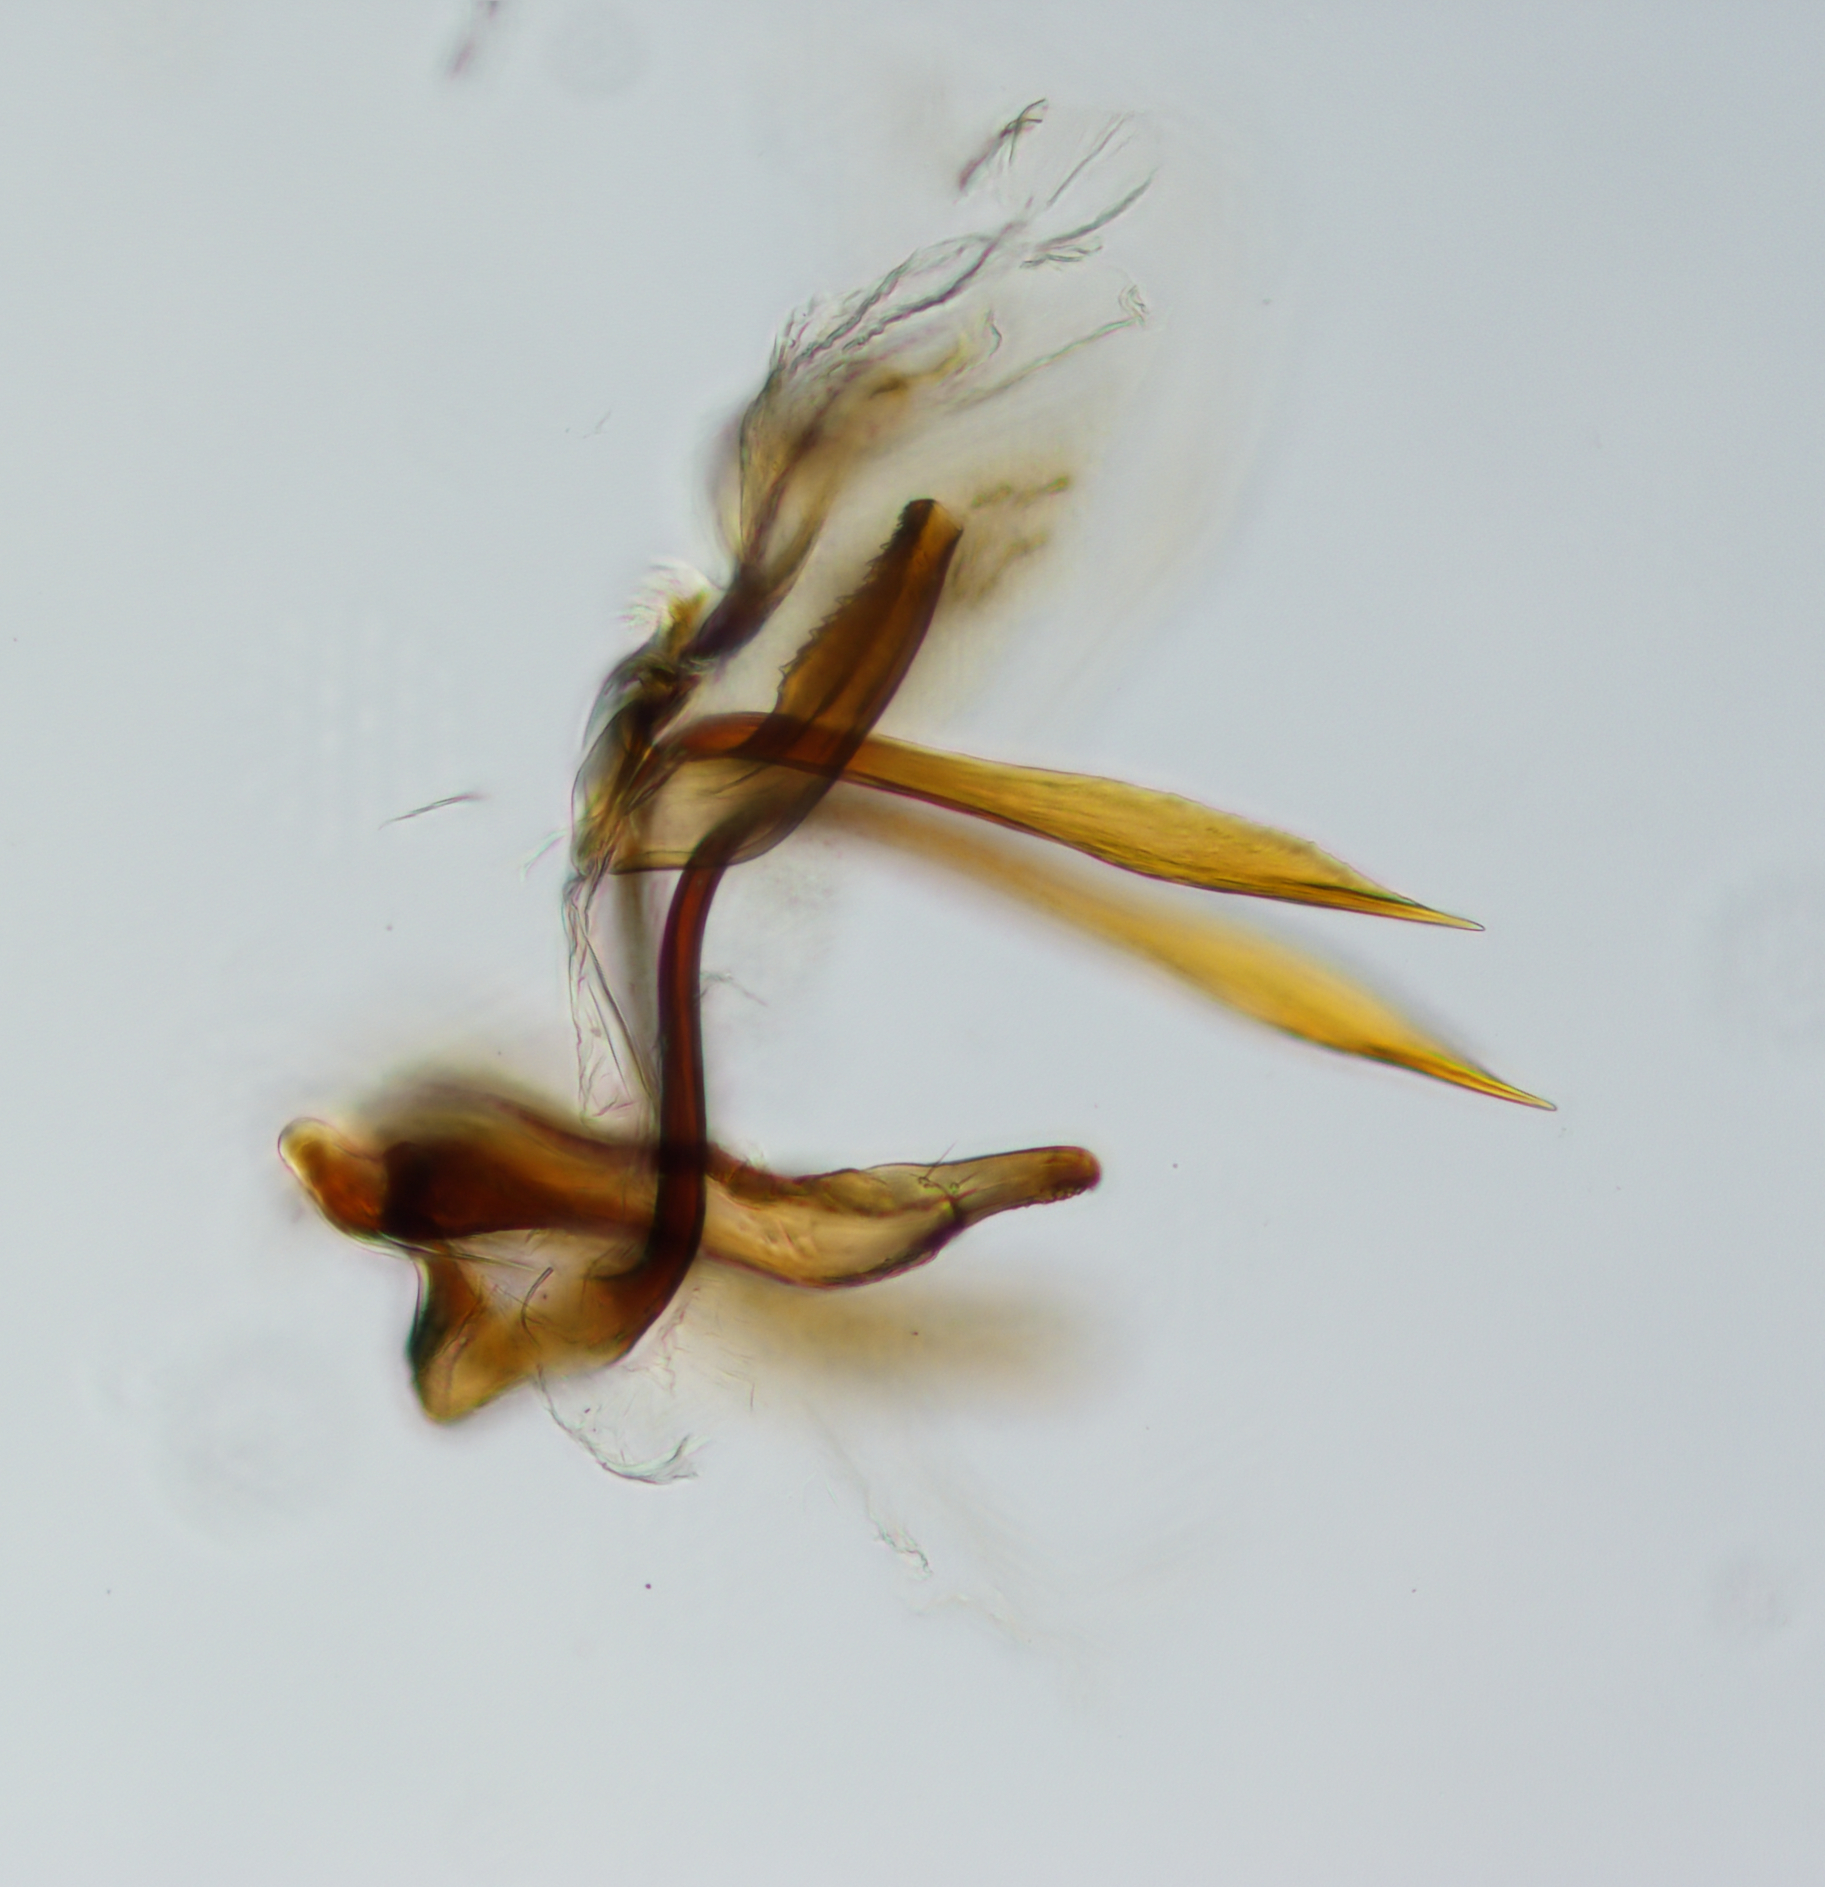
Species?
Scaphytopius meridianus
